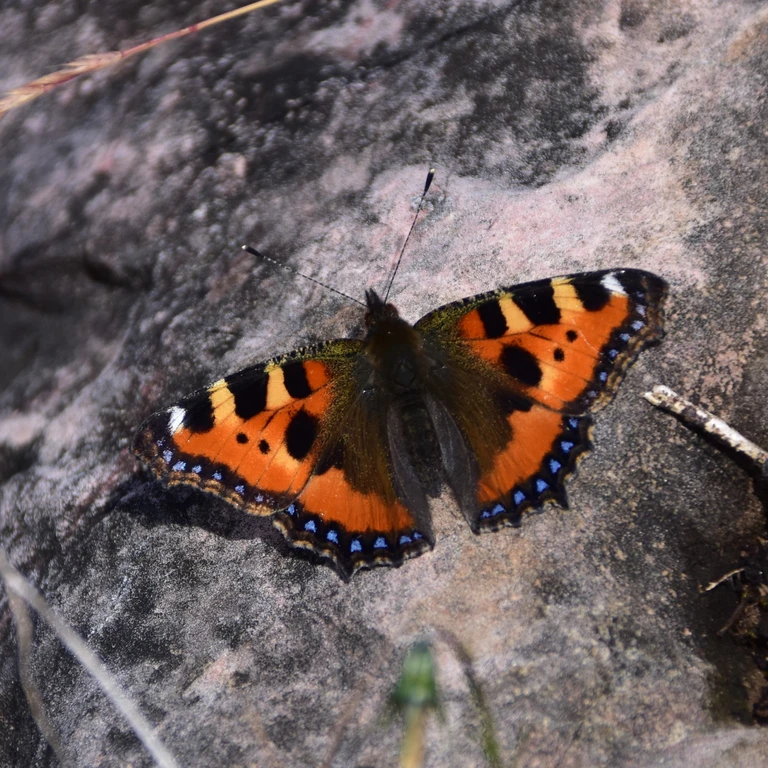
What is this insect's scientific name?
Aglais urticae
